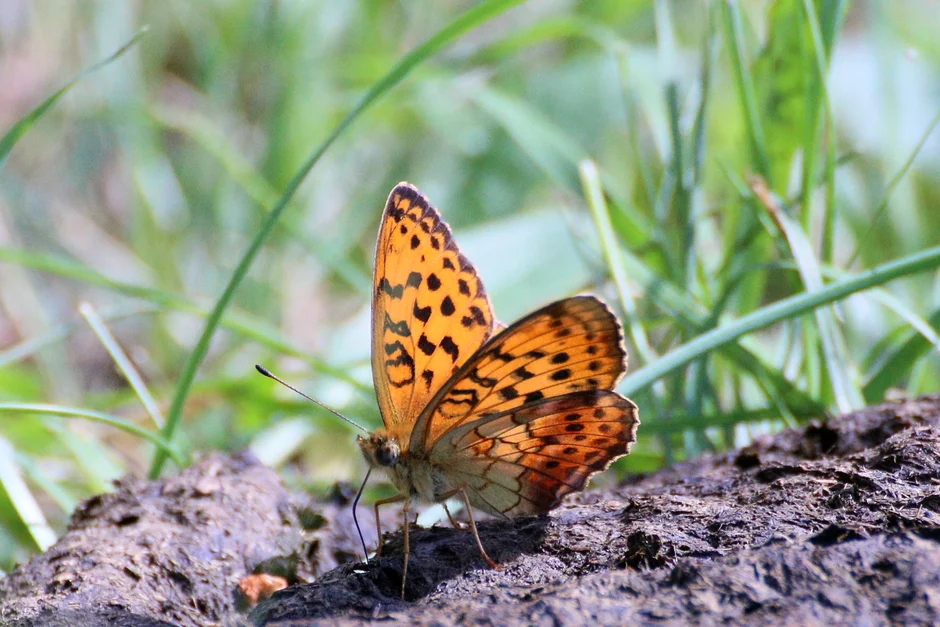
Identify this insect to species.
Brenthis daphne
